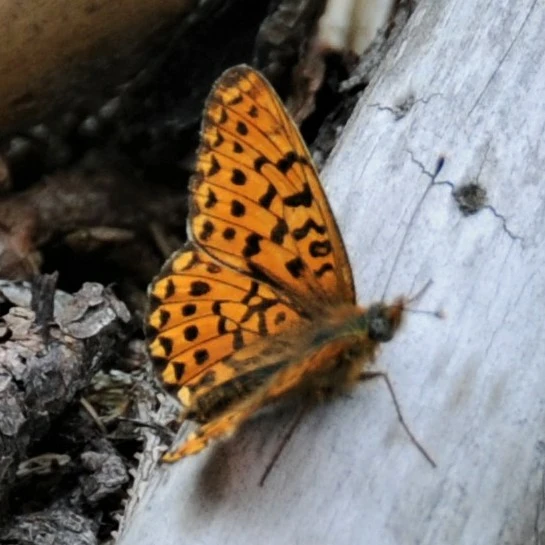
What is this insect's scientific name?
Boloria euphrosyne (also Clossiana euphrosyne)
